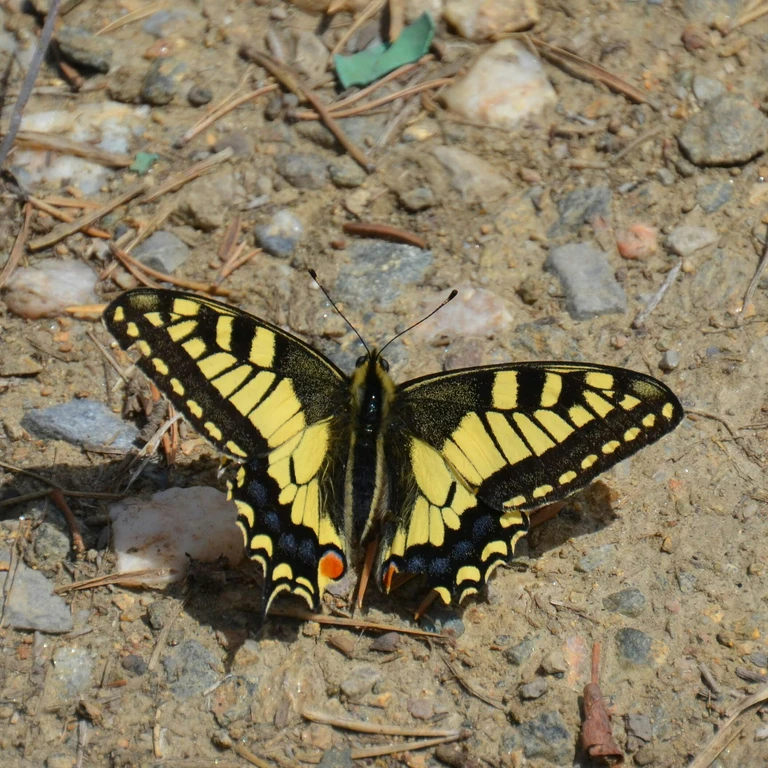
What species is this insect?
Papilio machaon
